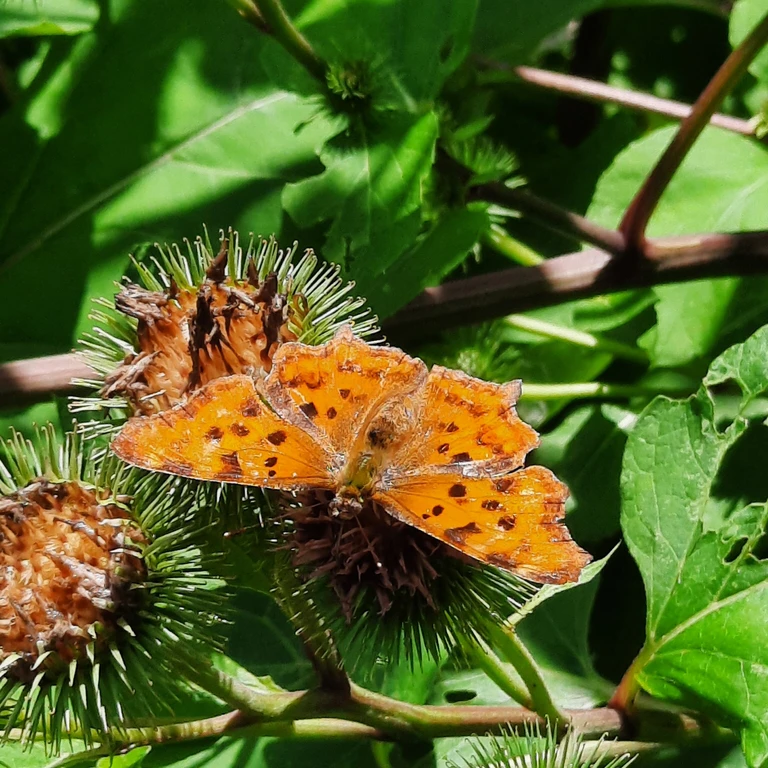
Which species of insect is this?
Polygonia c-album
